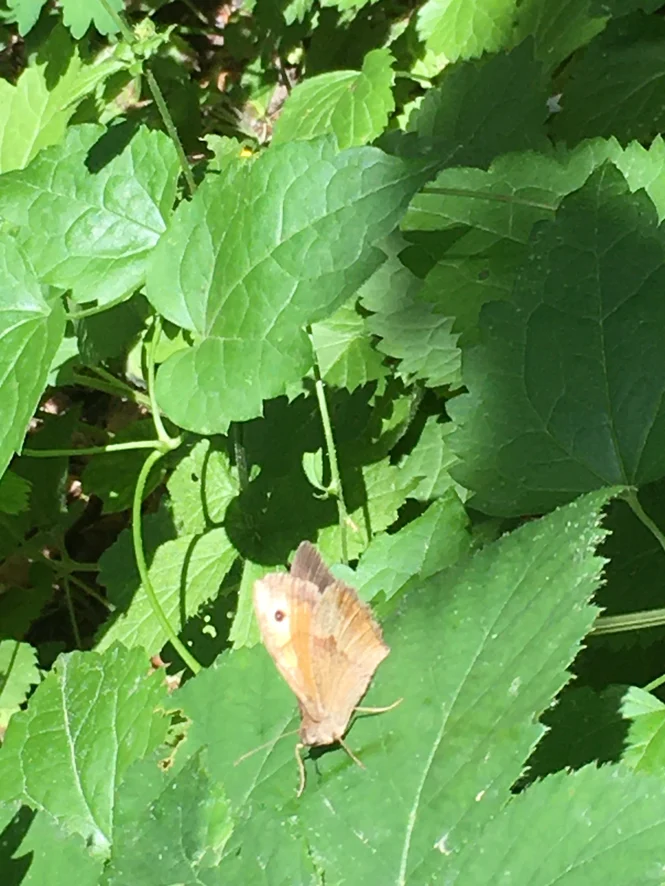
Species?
Maniola jurtina
